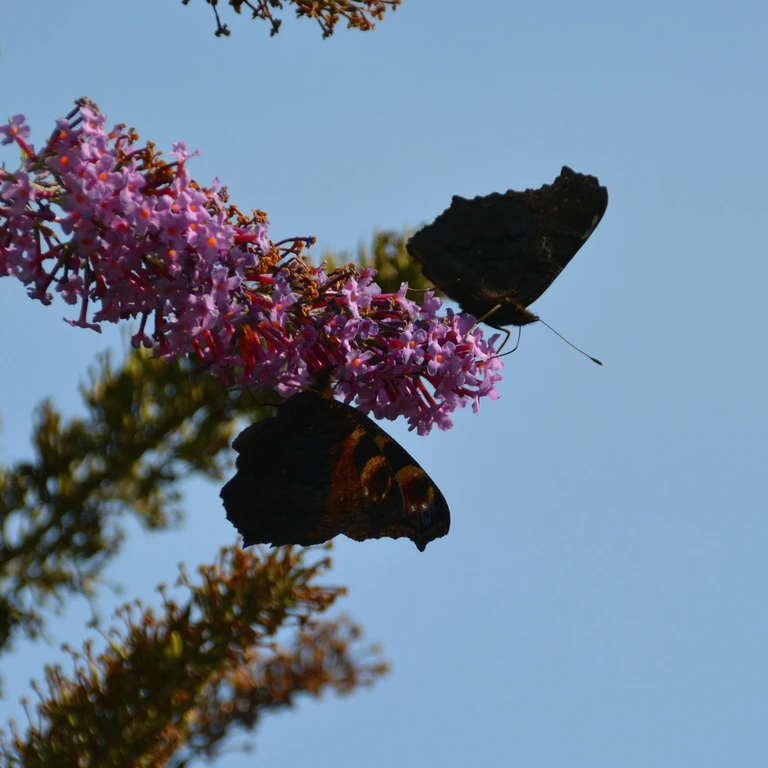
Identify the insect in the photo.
Aglais io
